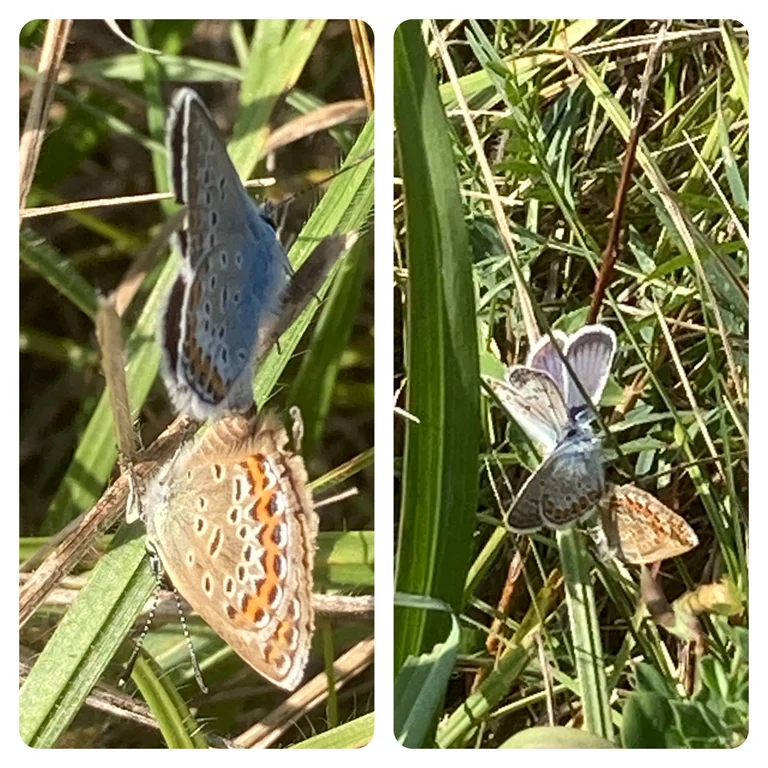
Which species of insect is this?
Plebejus argus
